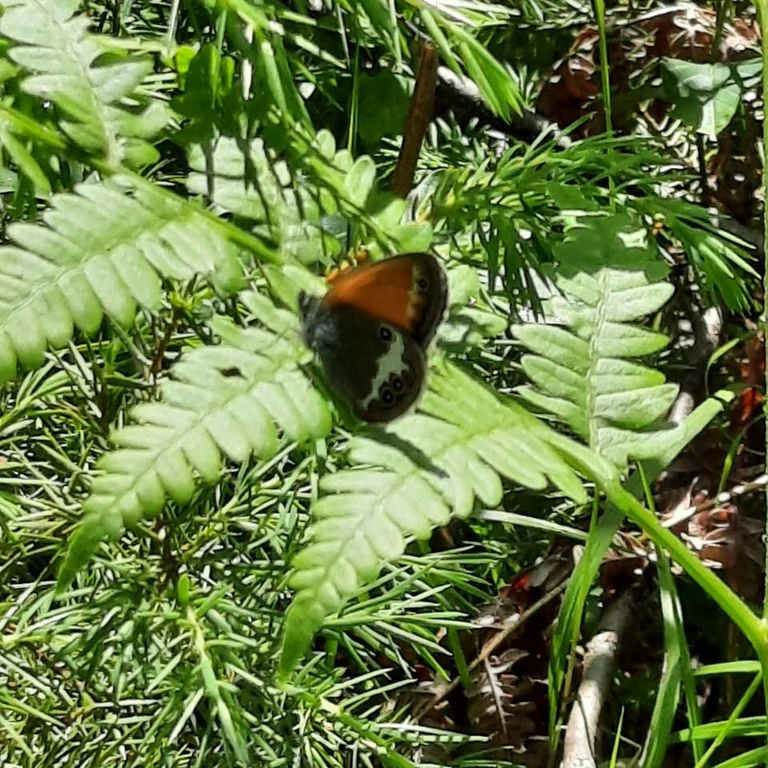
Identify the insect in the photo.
Coenonympha arcania
